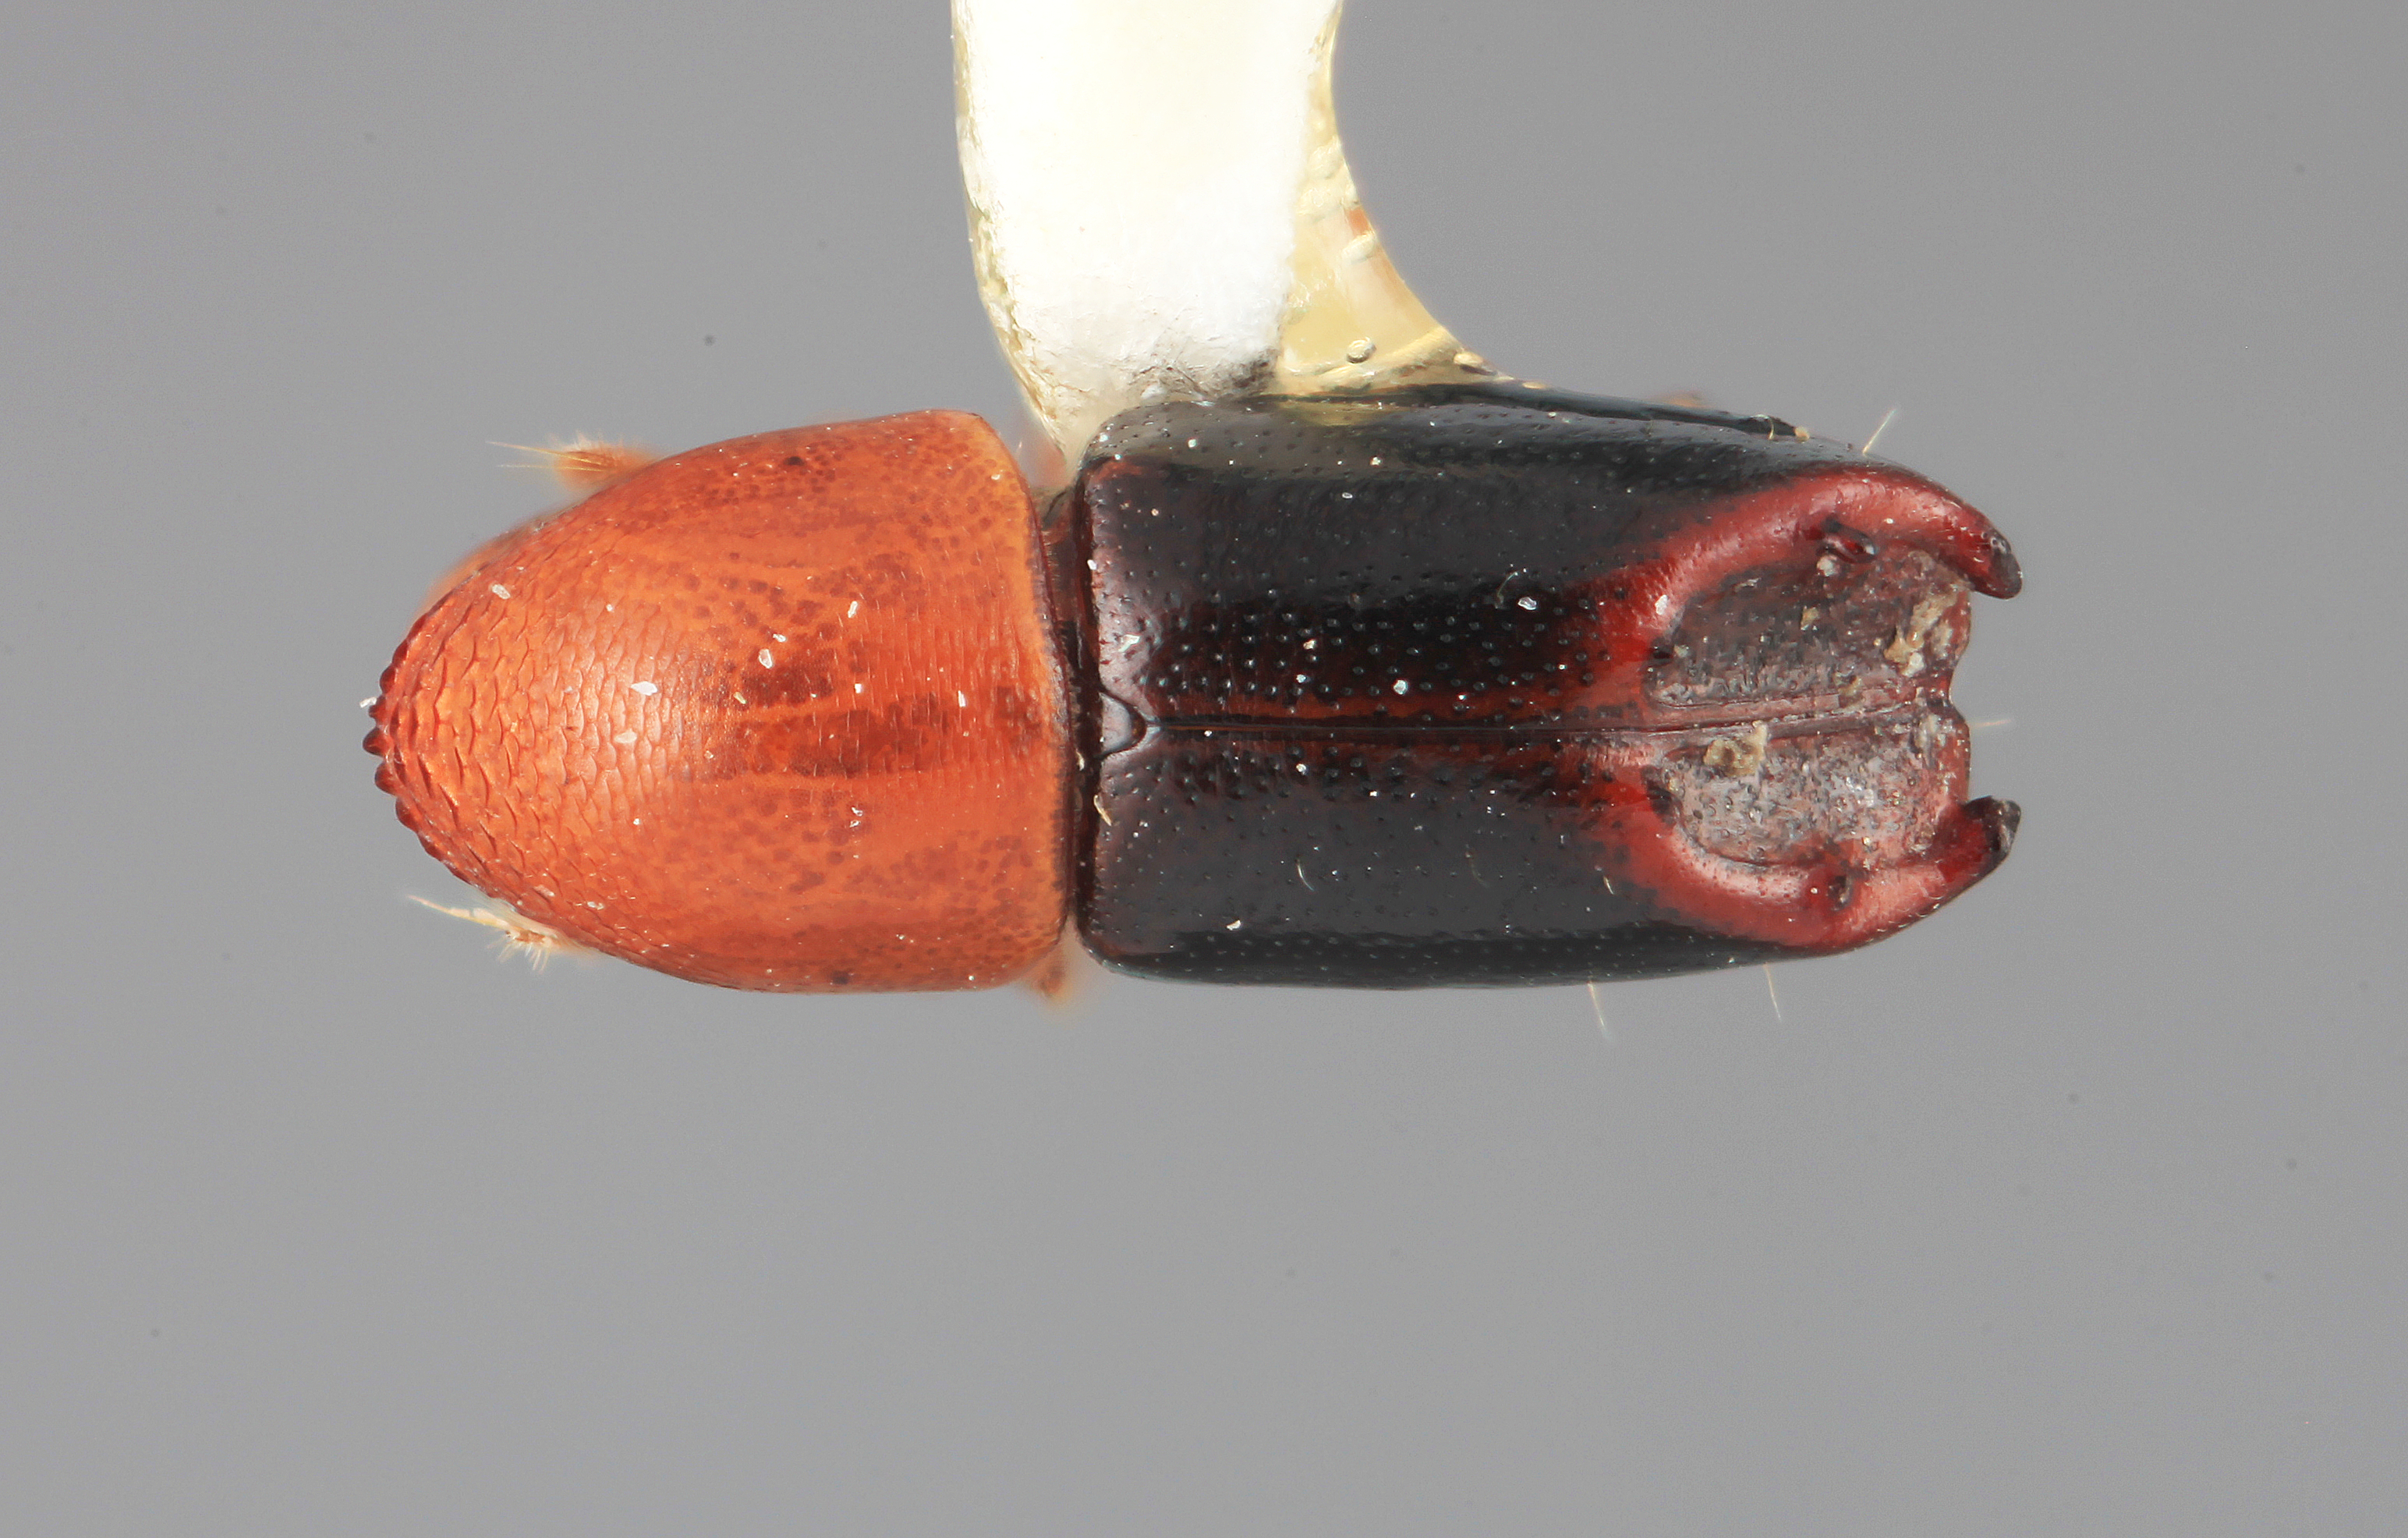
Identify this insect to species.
Tricolus rufodorsalis
